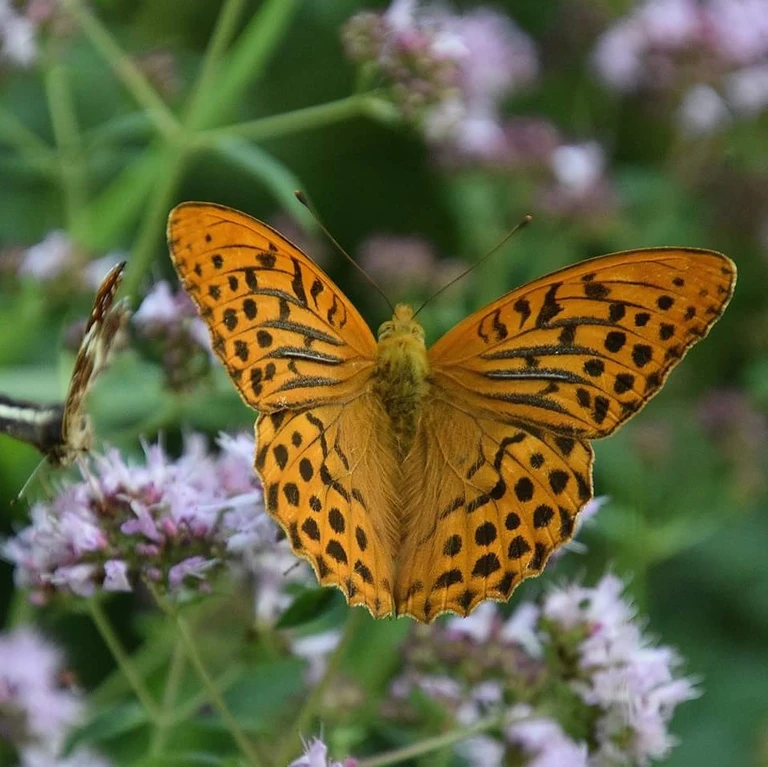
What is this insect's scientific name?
Argynnis paphia
